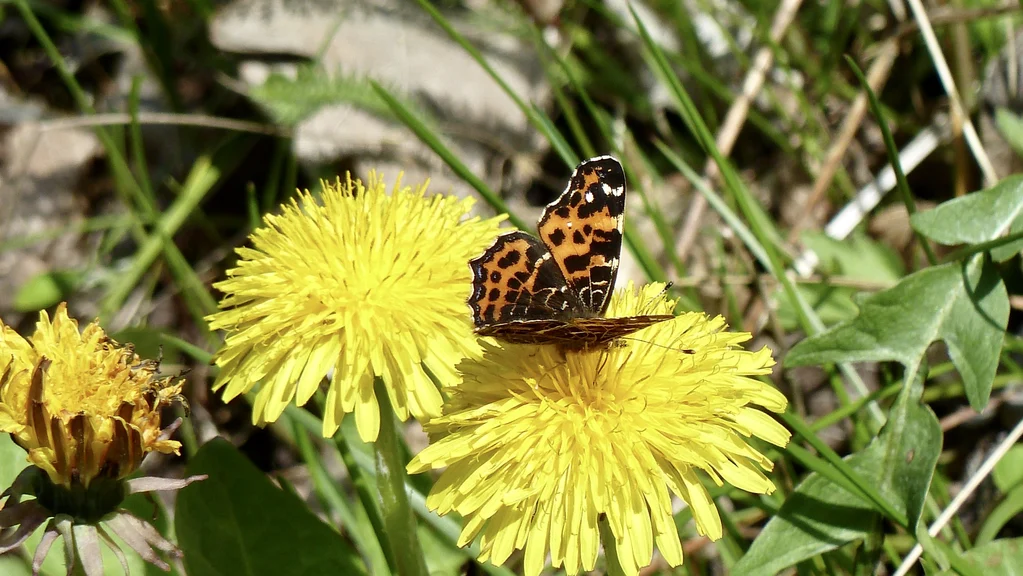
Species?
Araschnia levana
